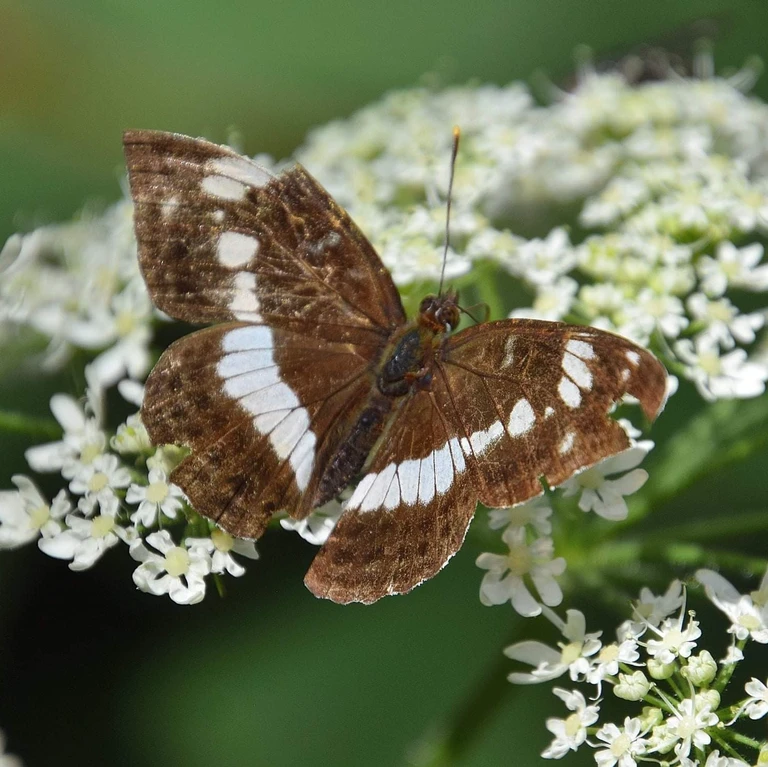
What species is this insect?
Limenitis camilla (also Ladoga camilla)
